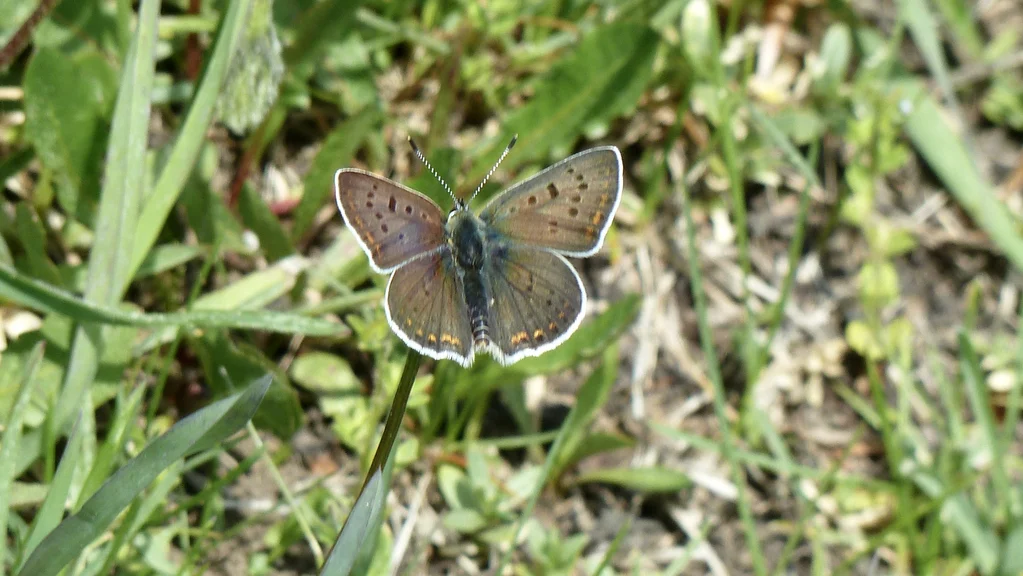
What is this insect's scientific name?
Lycaena tityrus (also Loweia tityrus)
